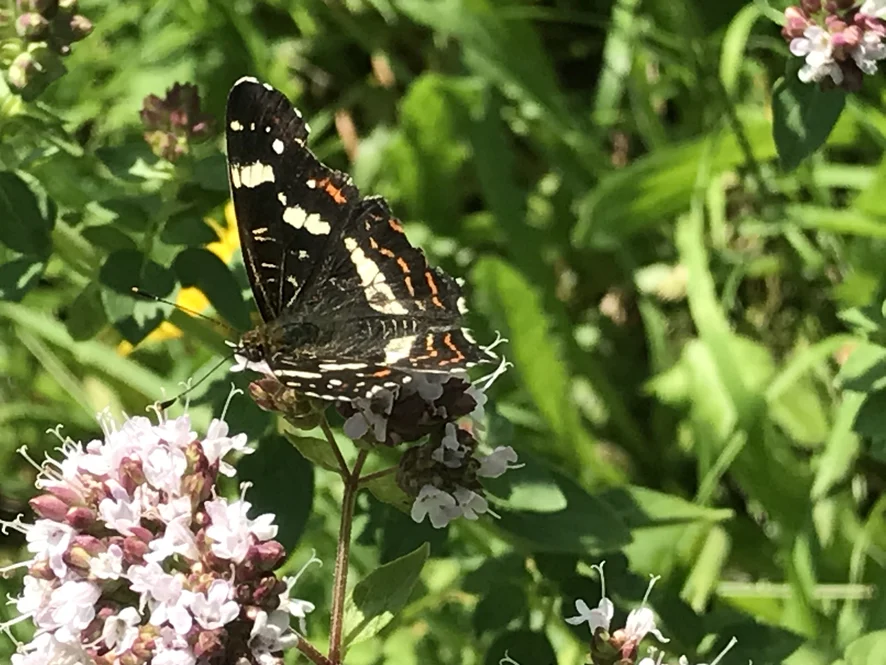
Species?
Araschnia levana
